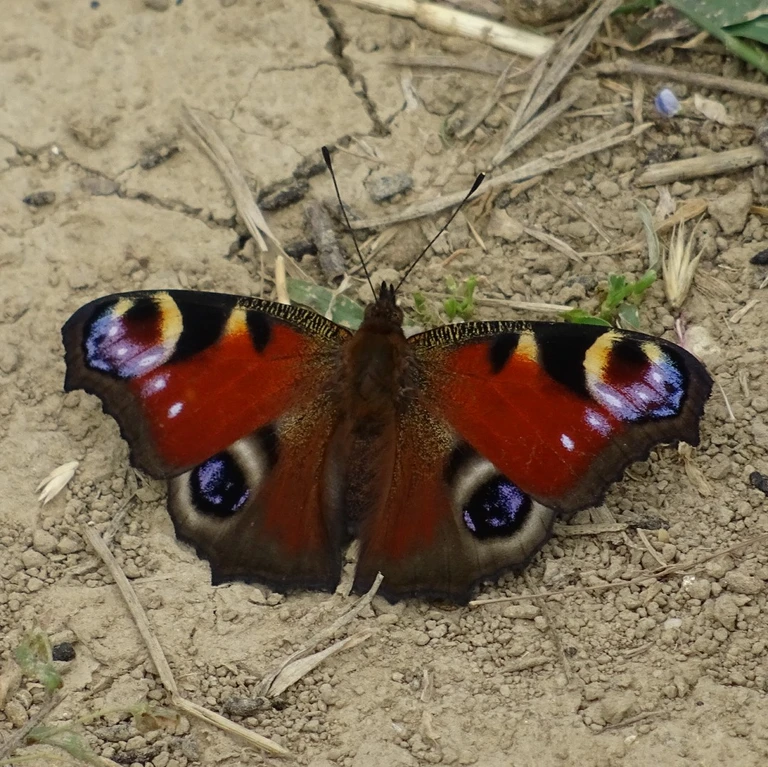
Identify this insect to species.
Aglais io
